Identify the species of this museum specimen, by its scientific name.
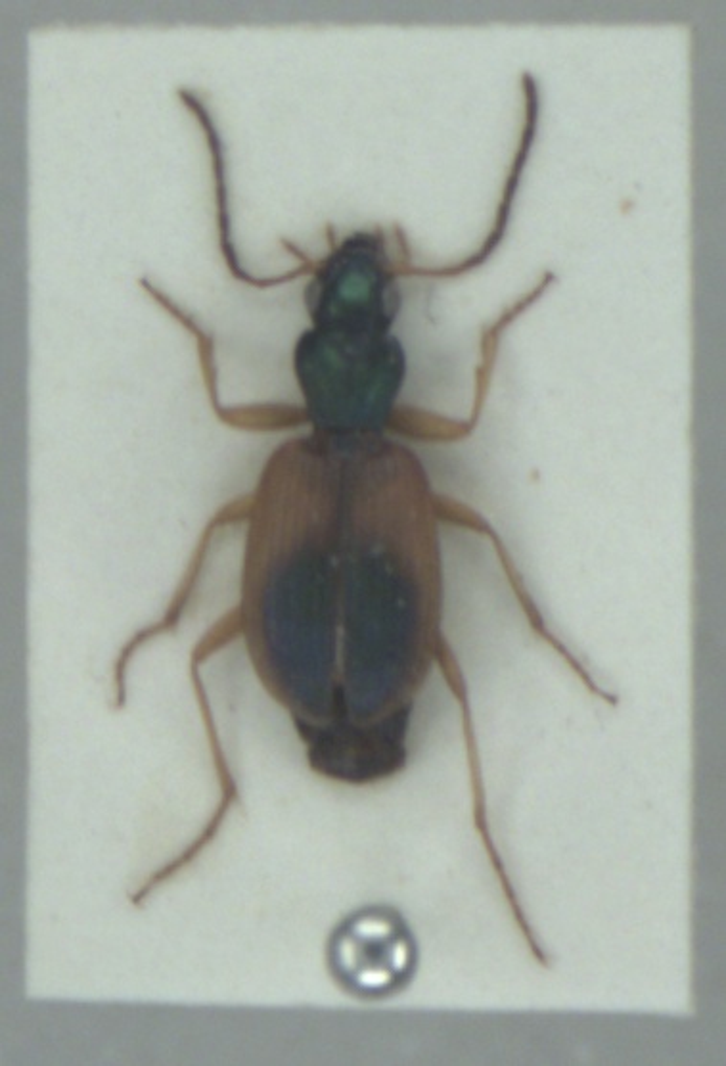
Anchomenus dorsalis
